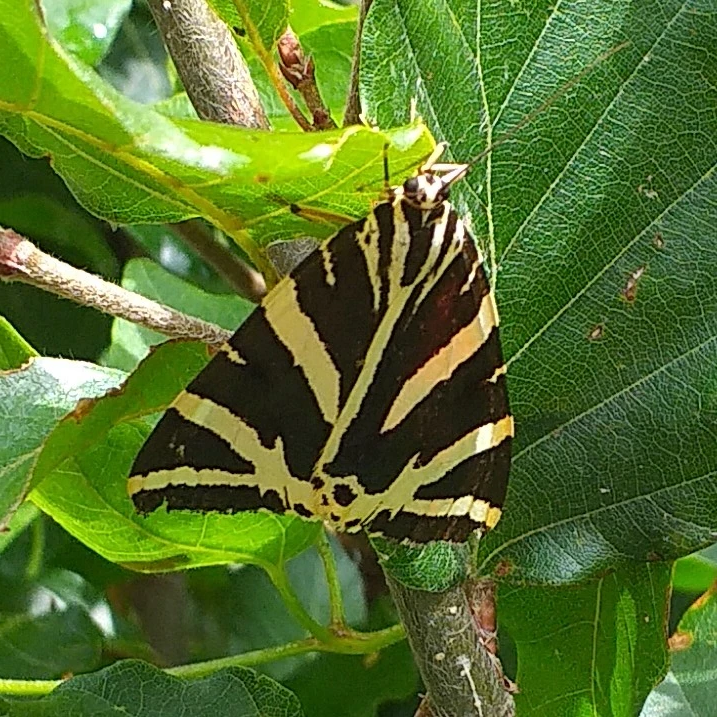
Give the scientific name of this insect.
Euplagia quadripunctaria
